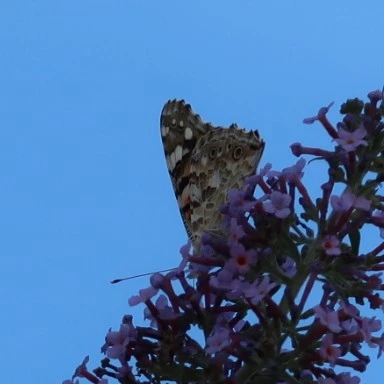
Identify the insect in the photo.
Vanessa cardui
